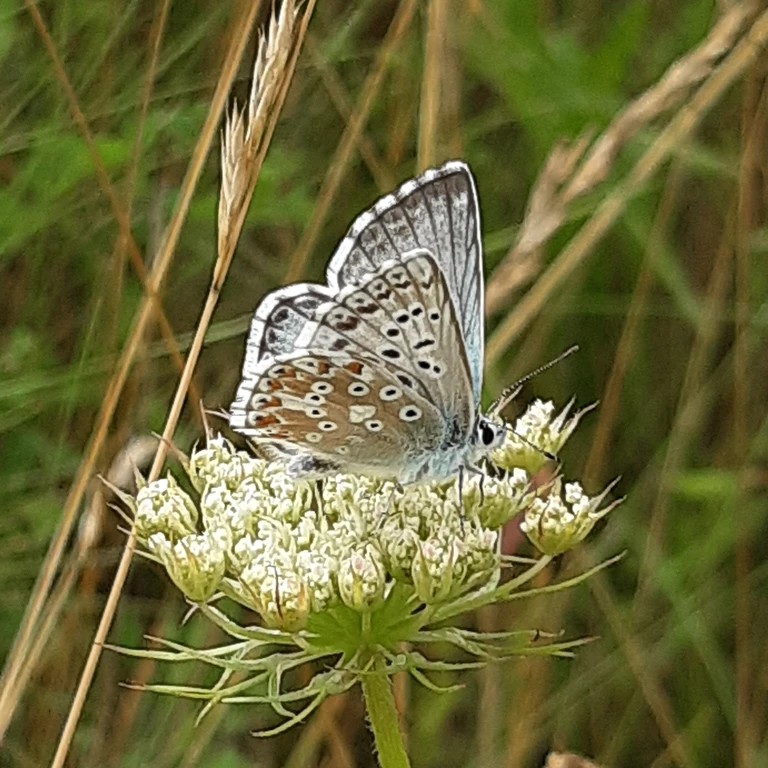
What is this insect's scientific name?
Lysandra coridon
